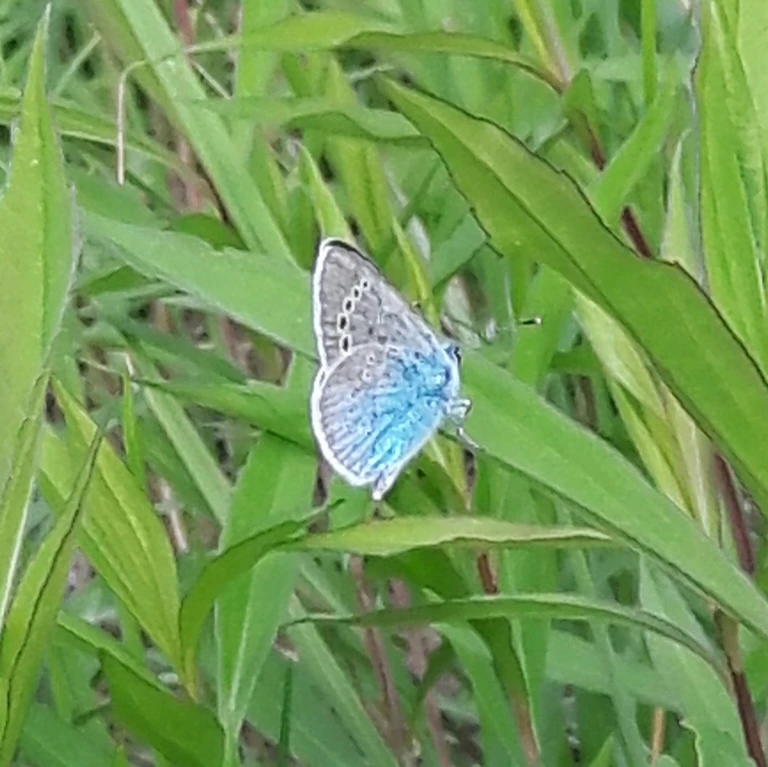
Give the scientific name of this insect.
Glaucopsyche alexis
